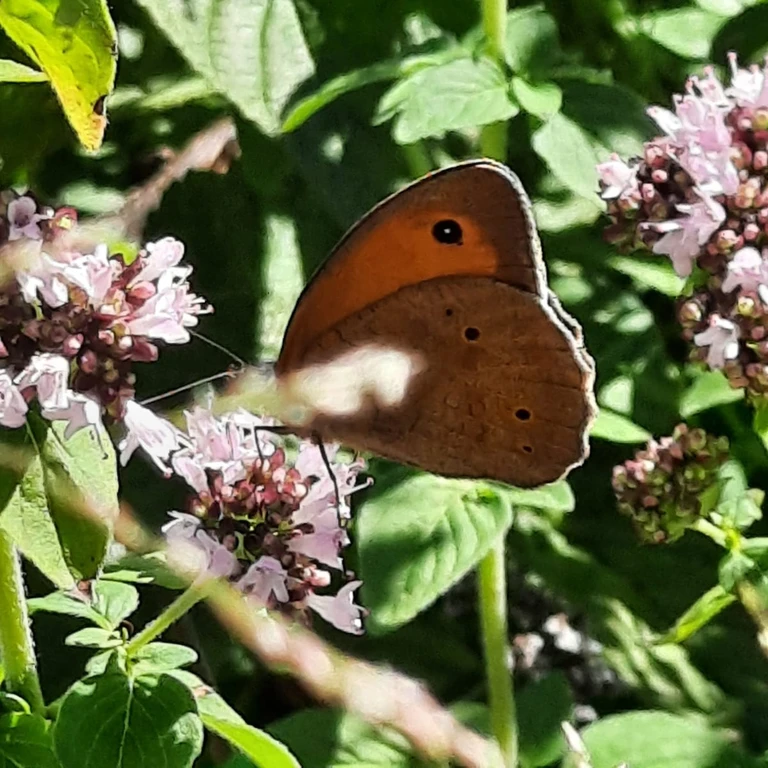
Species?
Maniola jurtina
